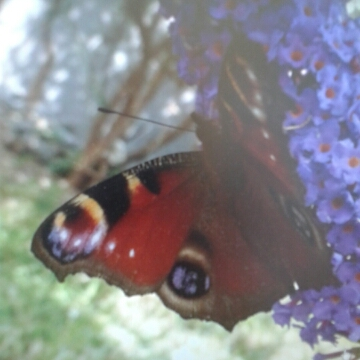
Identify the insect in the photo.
Aglais io
